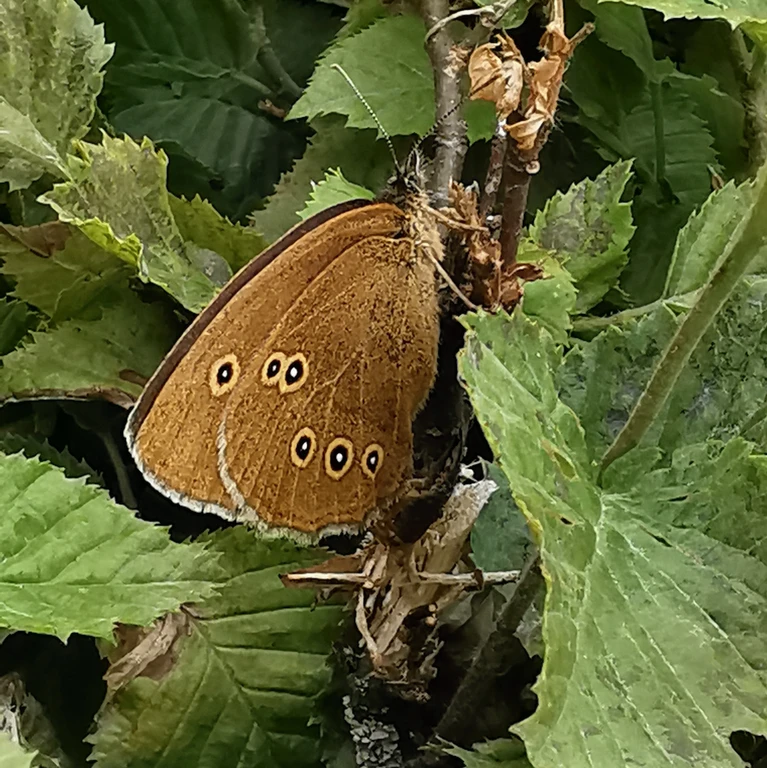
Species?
Aphantopus hyperantus
